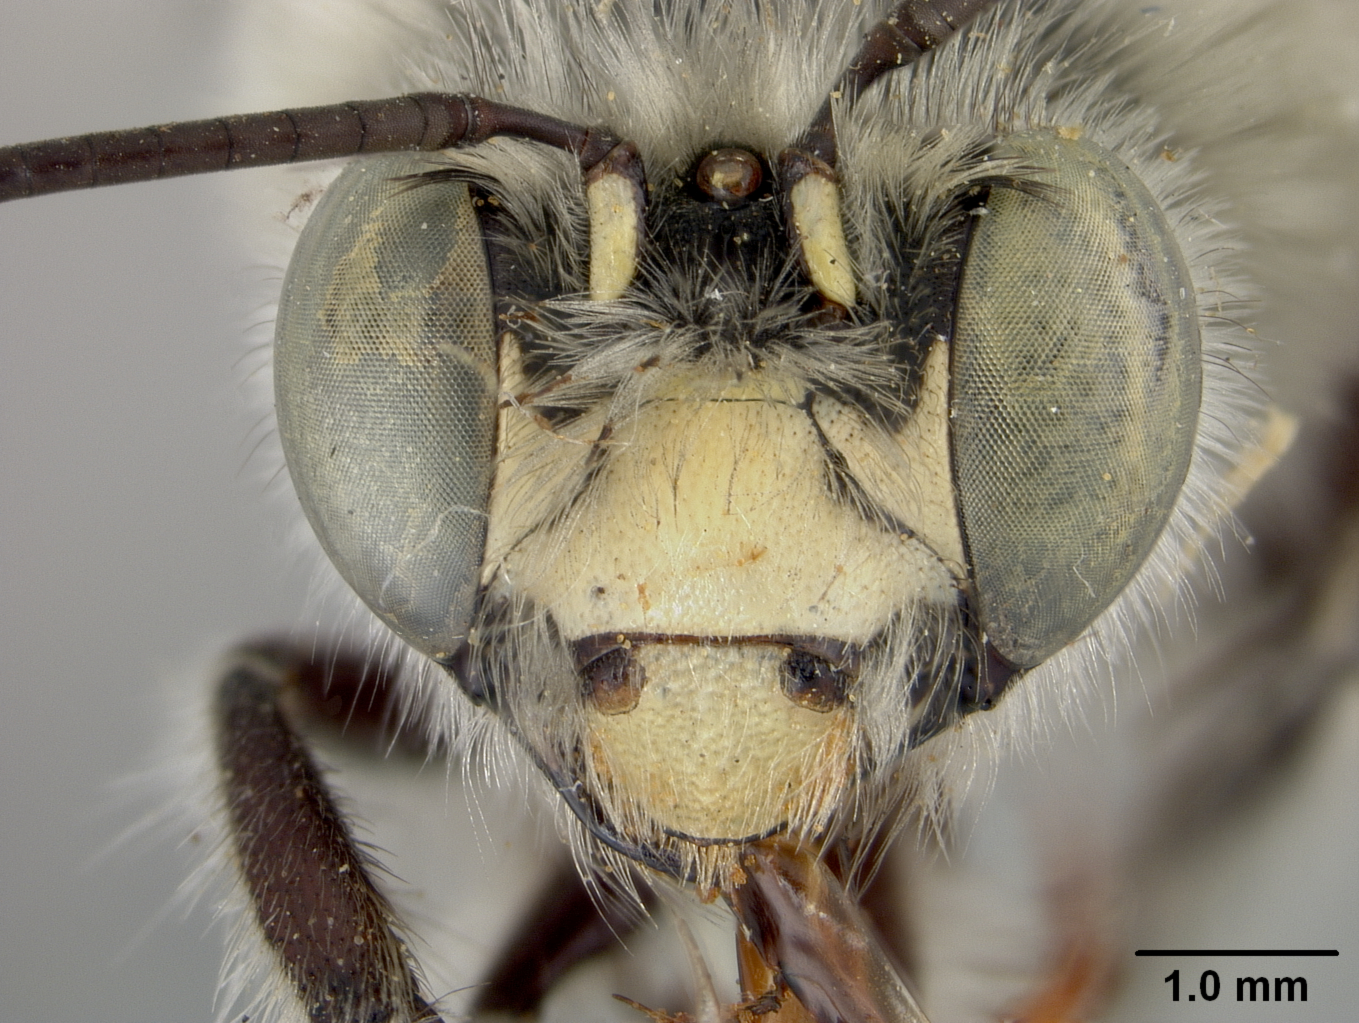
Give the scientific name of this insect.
Anthophora gohrmanae
